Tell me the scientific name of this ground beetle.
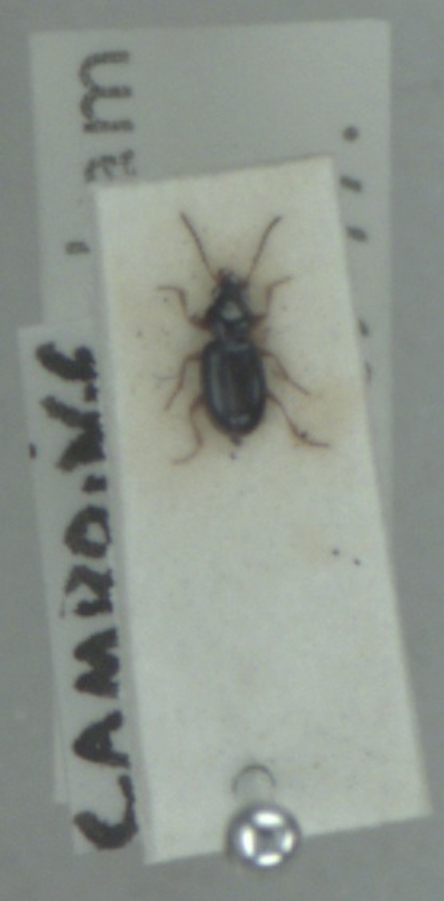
Bembidion gilvipes
